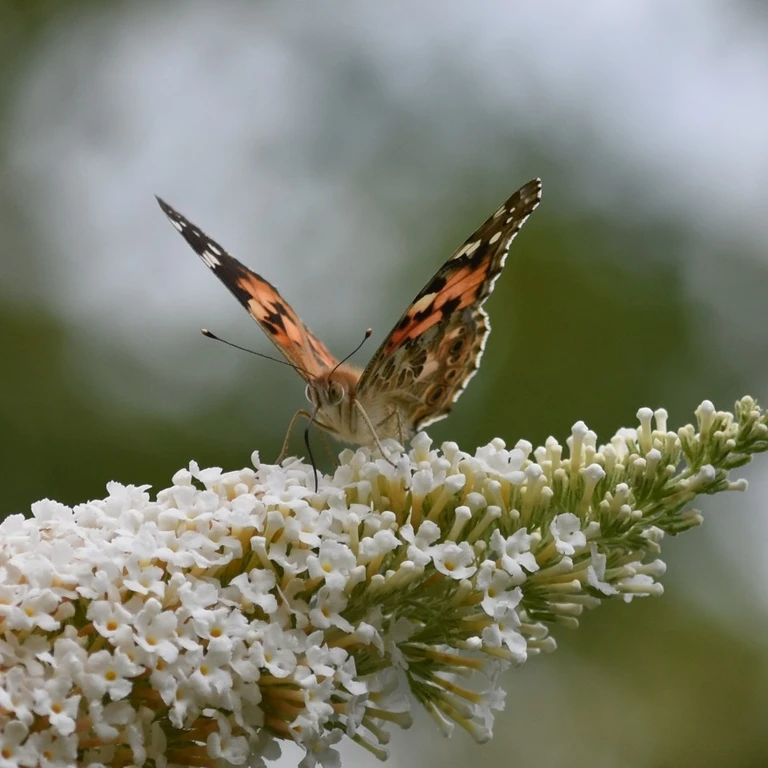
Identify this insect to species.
Vanessa cardui
